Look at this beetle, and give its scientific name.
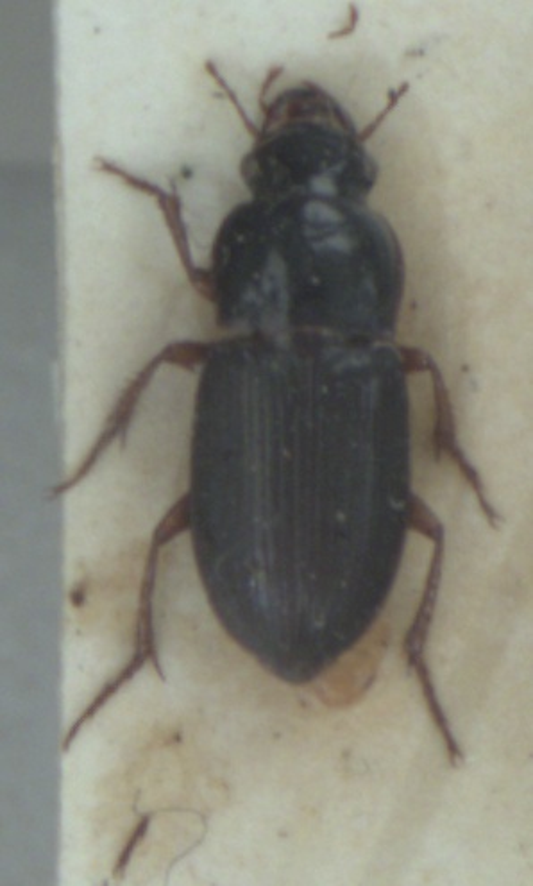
Harpalus smaragdinus
